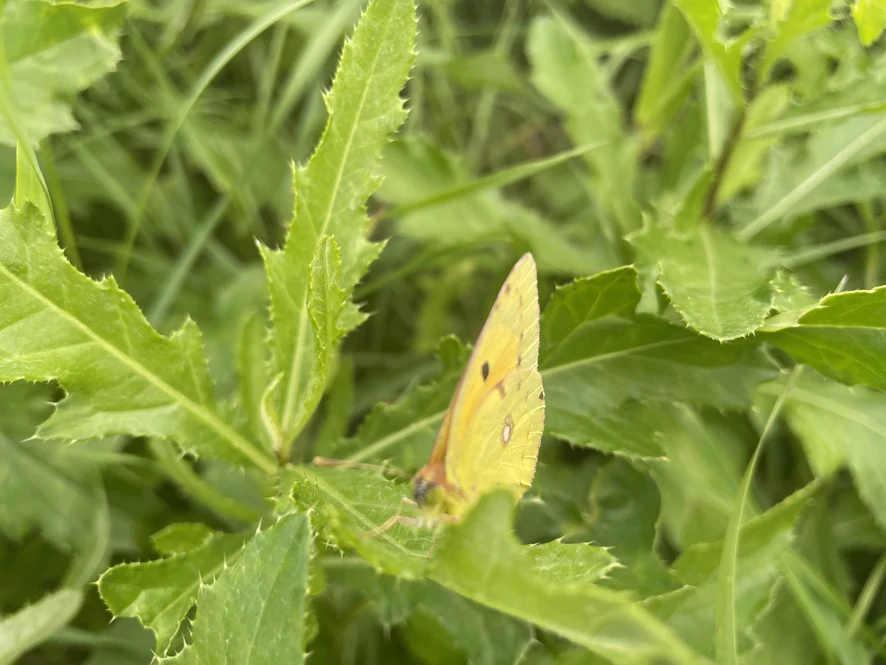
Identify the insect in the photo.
Colias croceus
